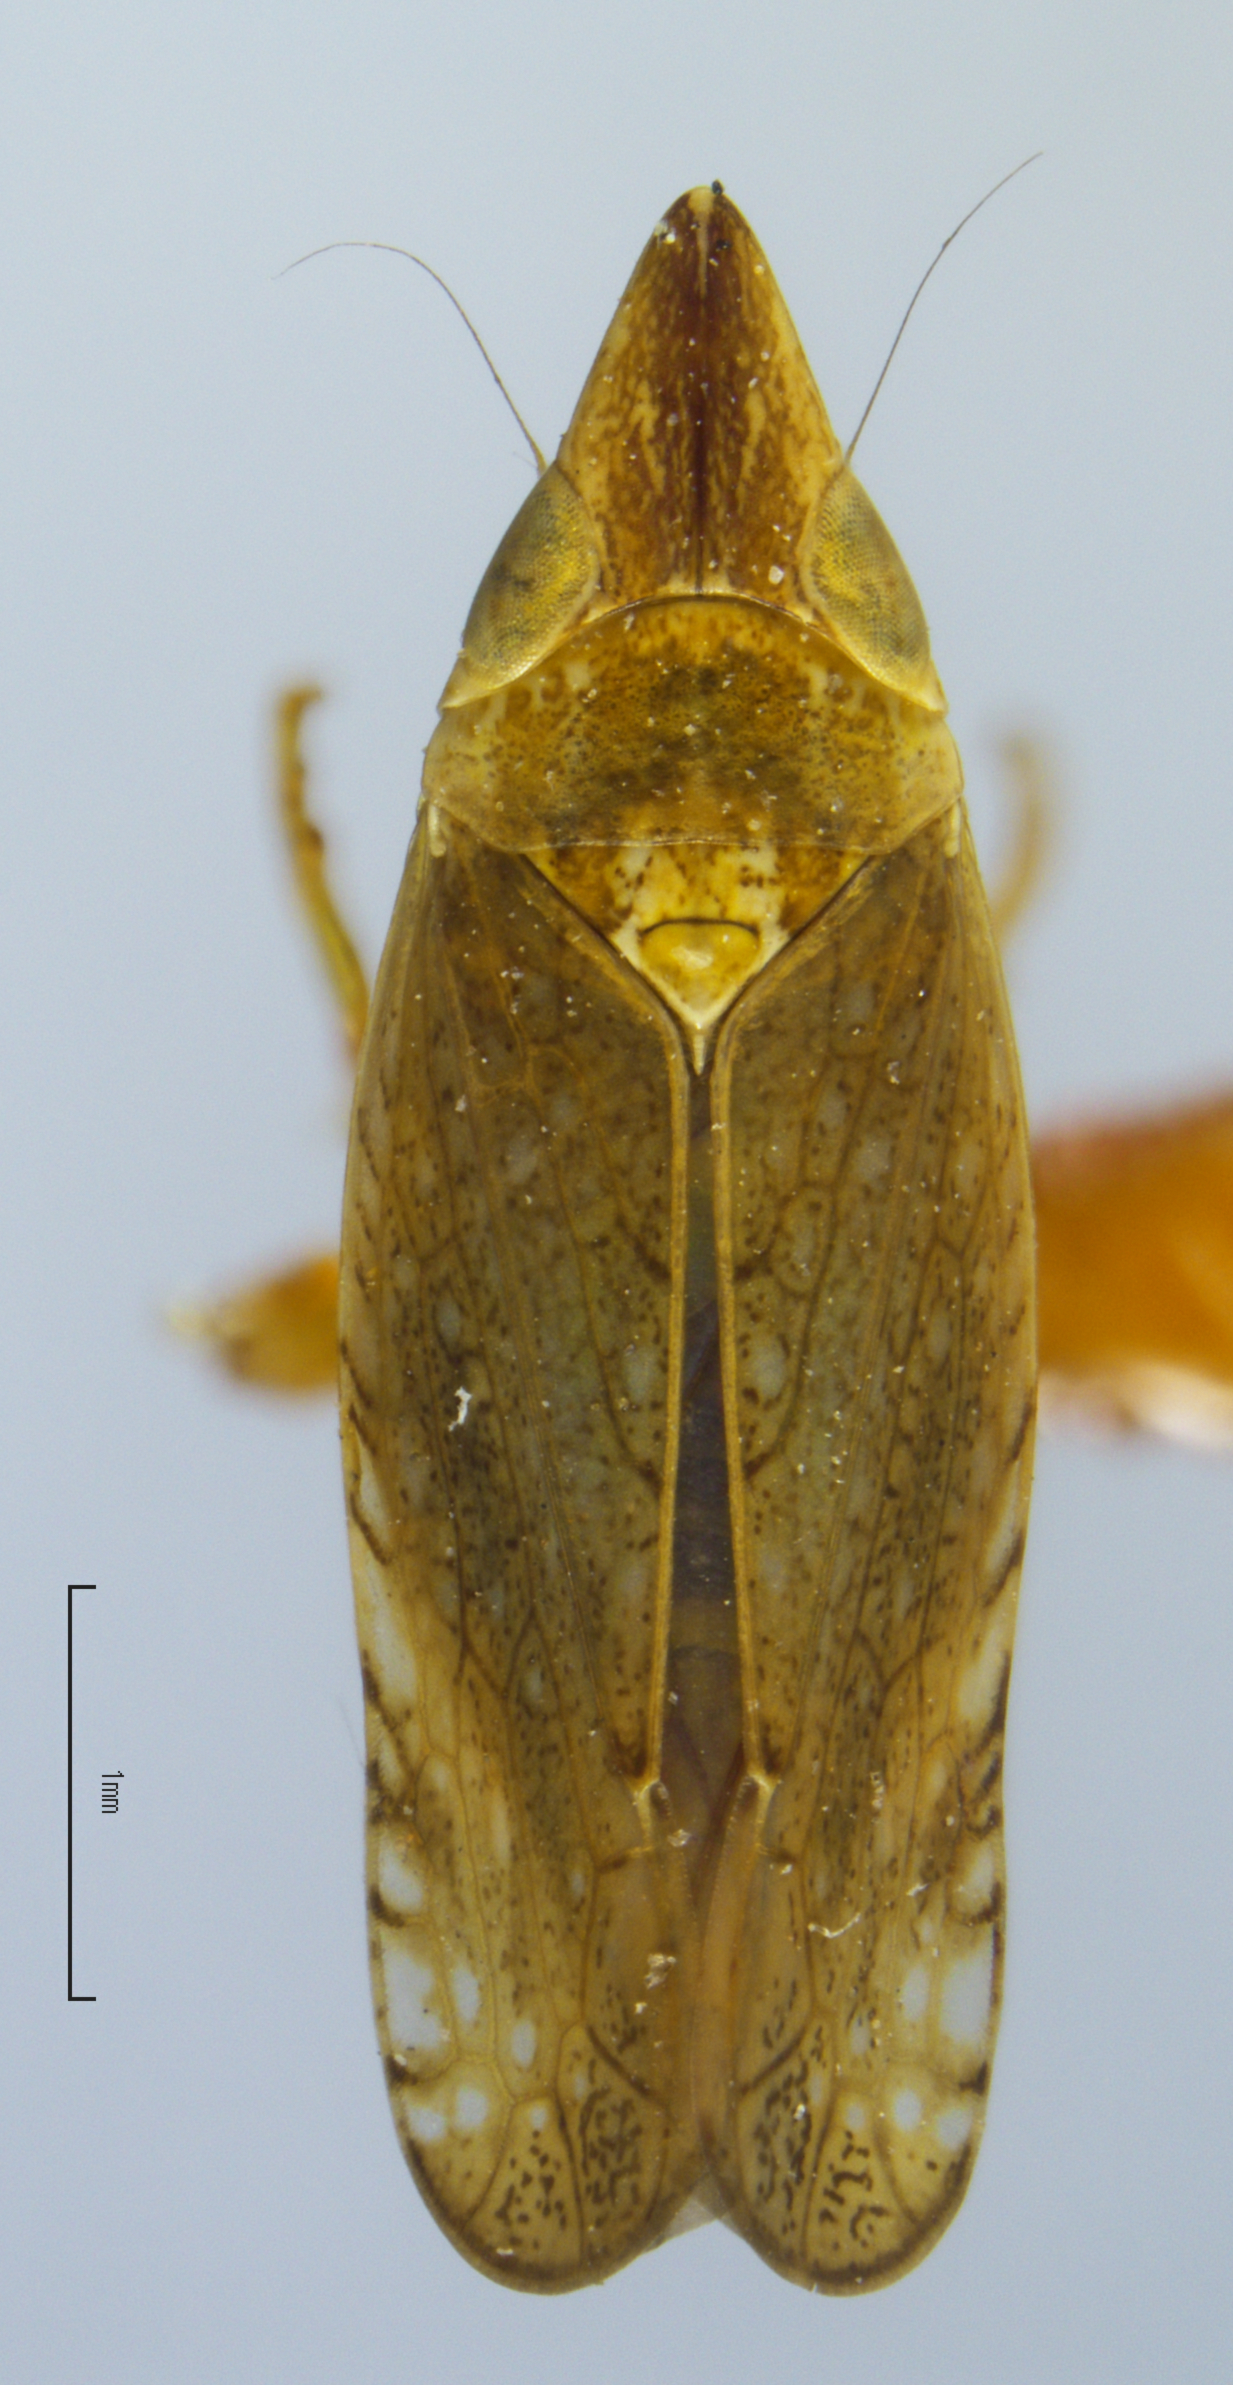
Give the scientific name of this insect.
Scaphytopius latus
